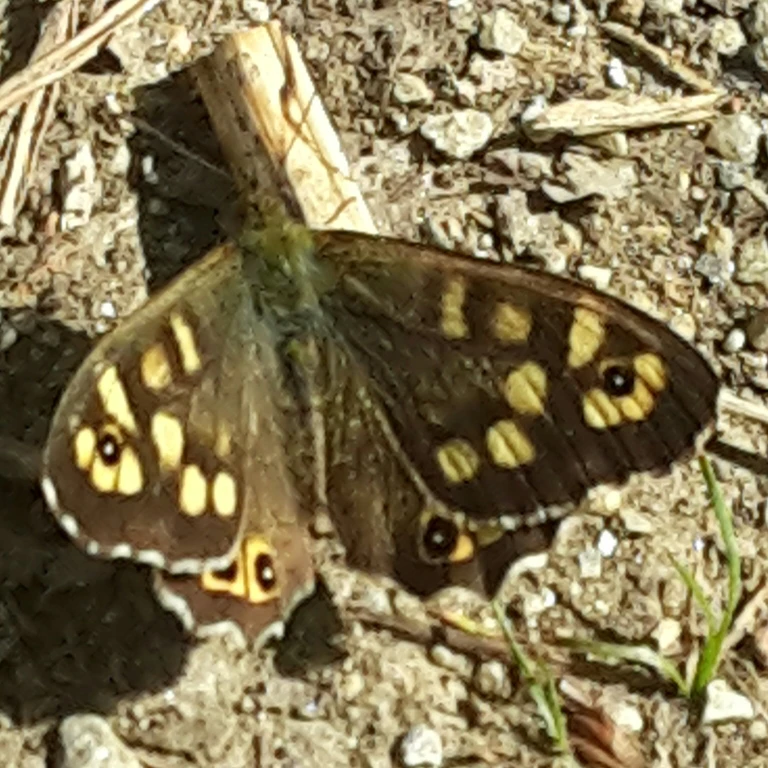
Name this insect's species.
Pararge aegeria
